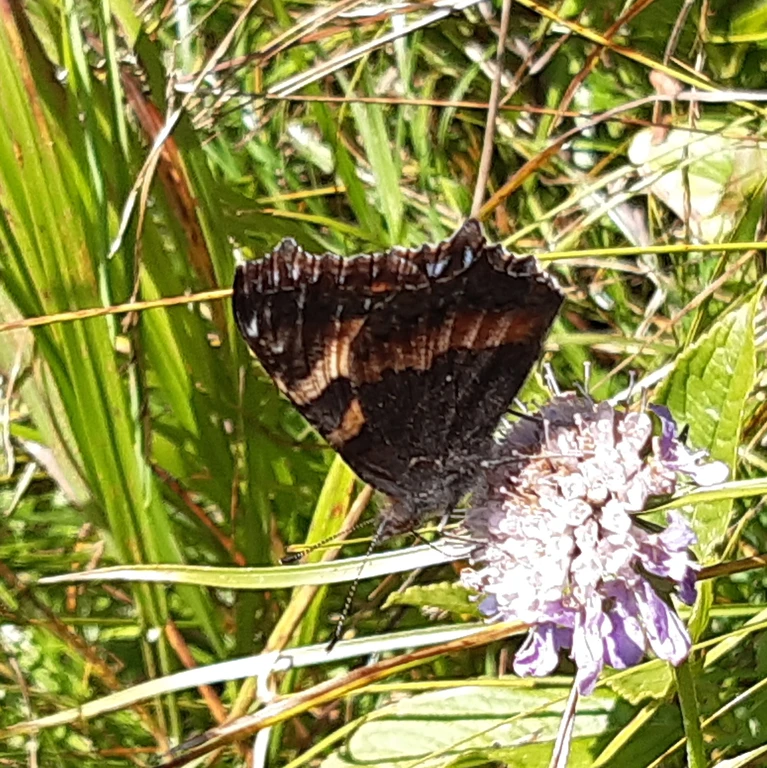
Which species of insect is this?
Aglais urticae
